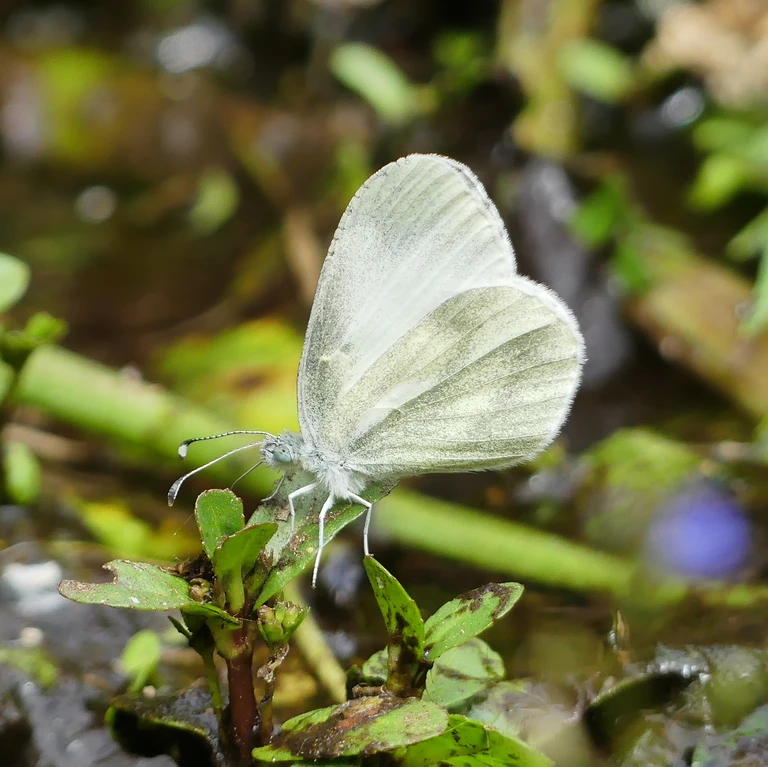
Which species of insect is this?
Leptidea sinapis/juvernica
